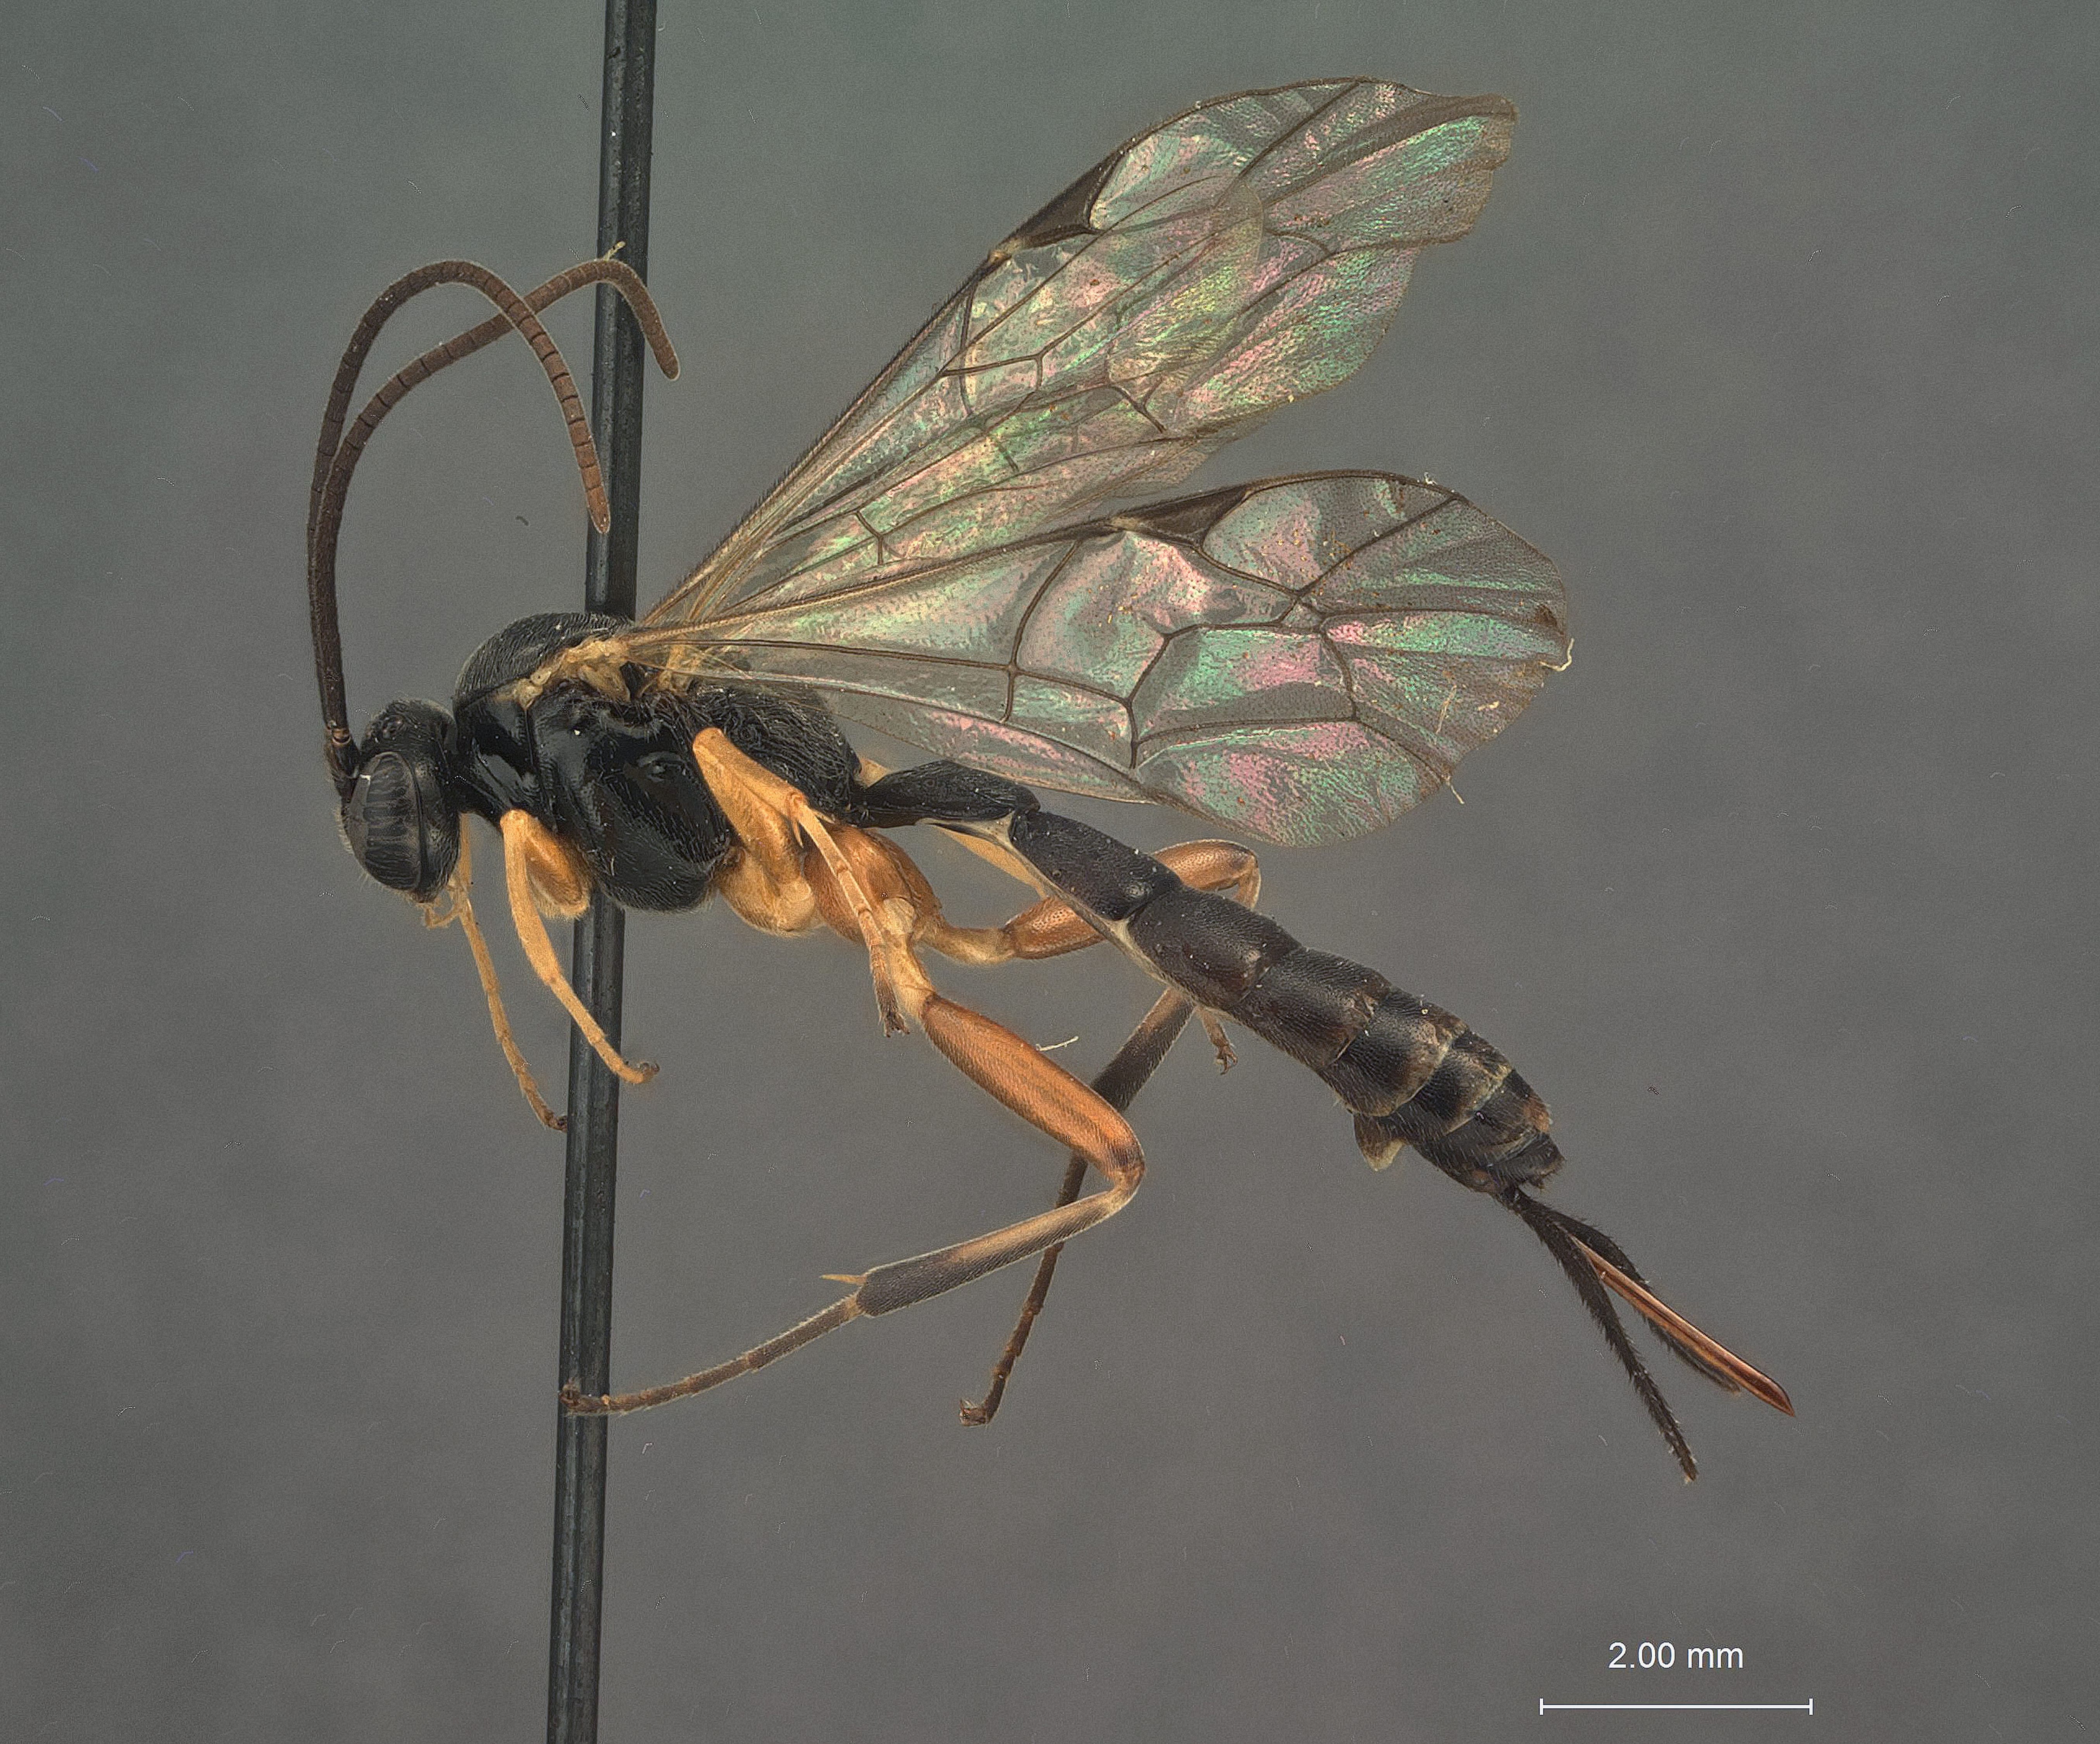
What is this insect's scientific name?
Delomerista japonica
